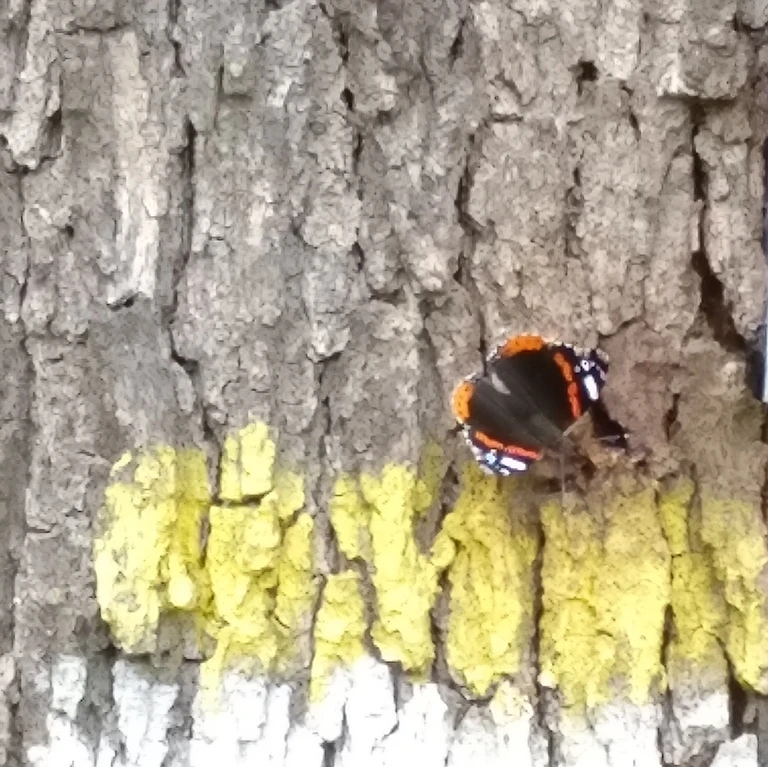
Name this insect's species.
Vanessa atalanta
